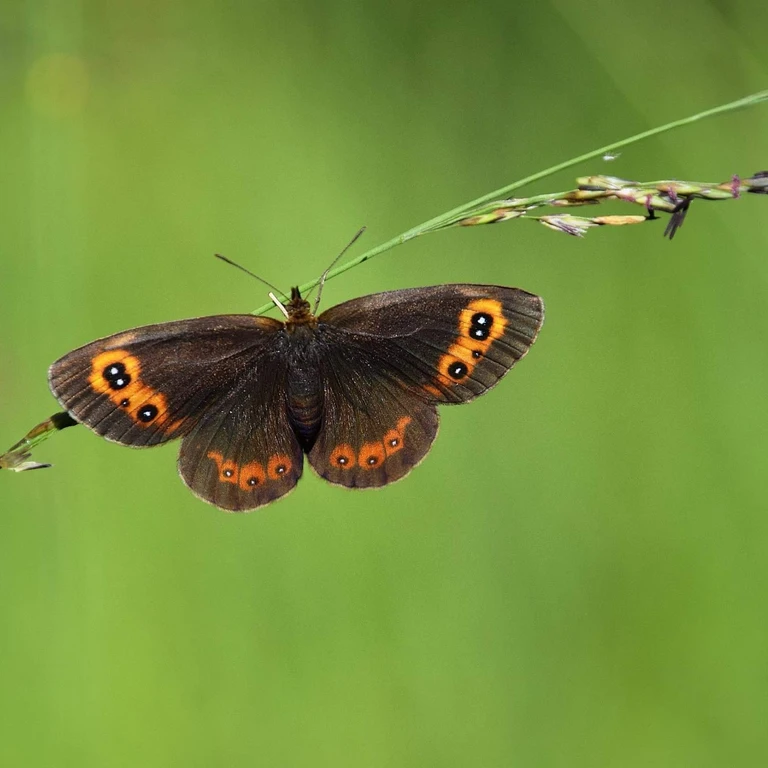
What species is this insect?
Erebia aethiops
